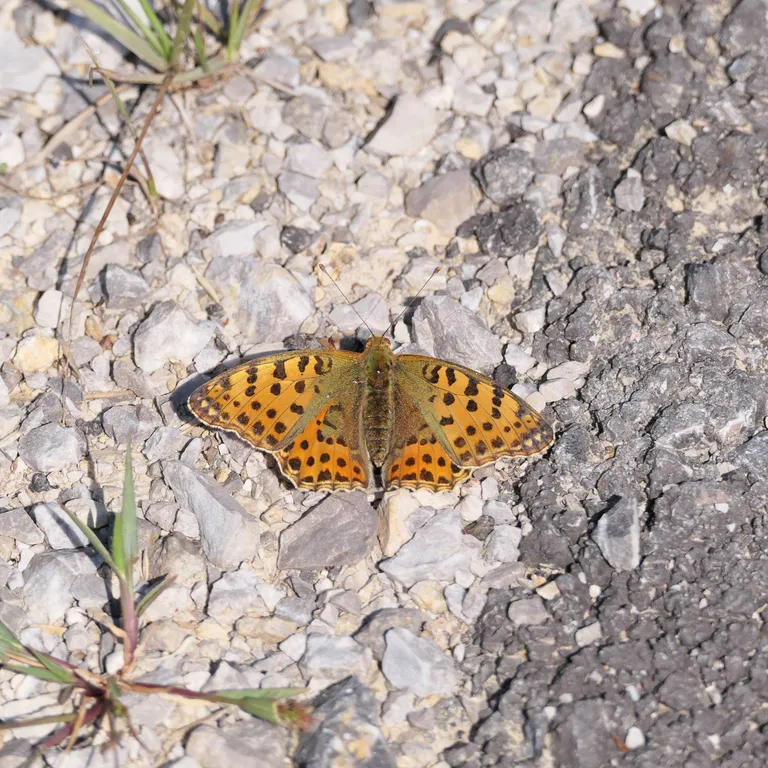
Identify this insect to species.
Issoria lathonia
